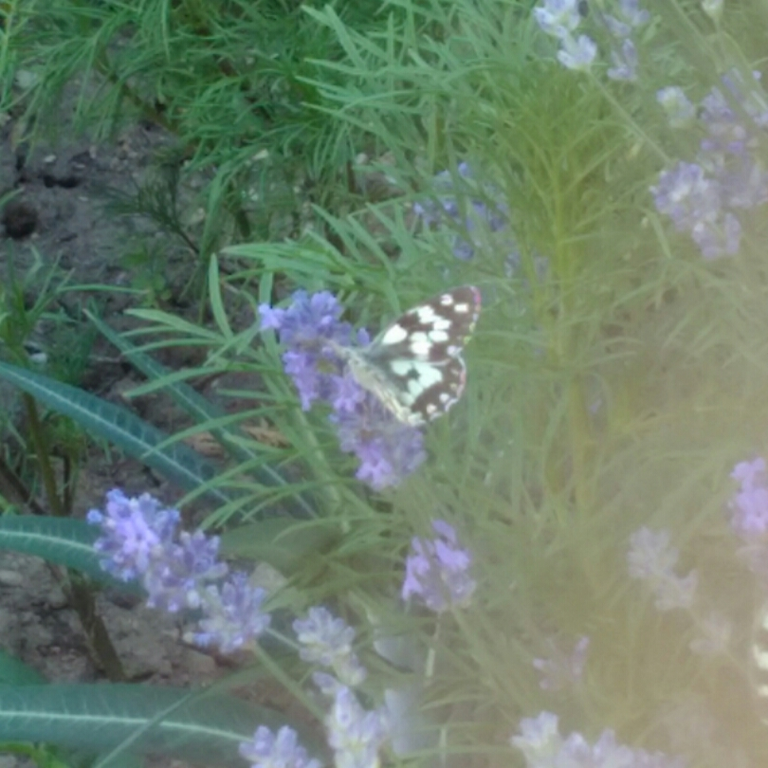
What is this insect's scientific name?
Melanargia galathea
